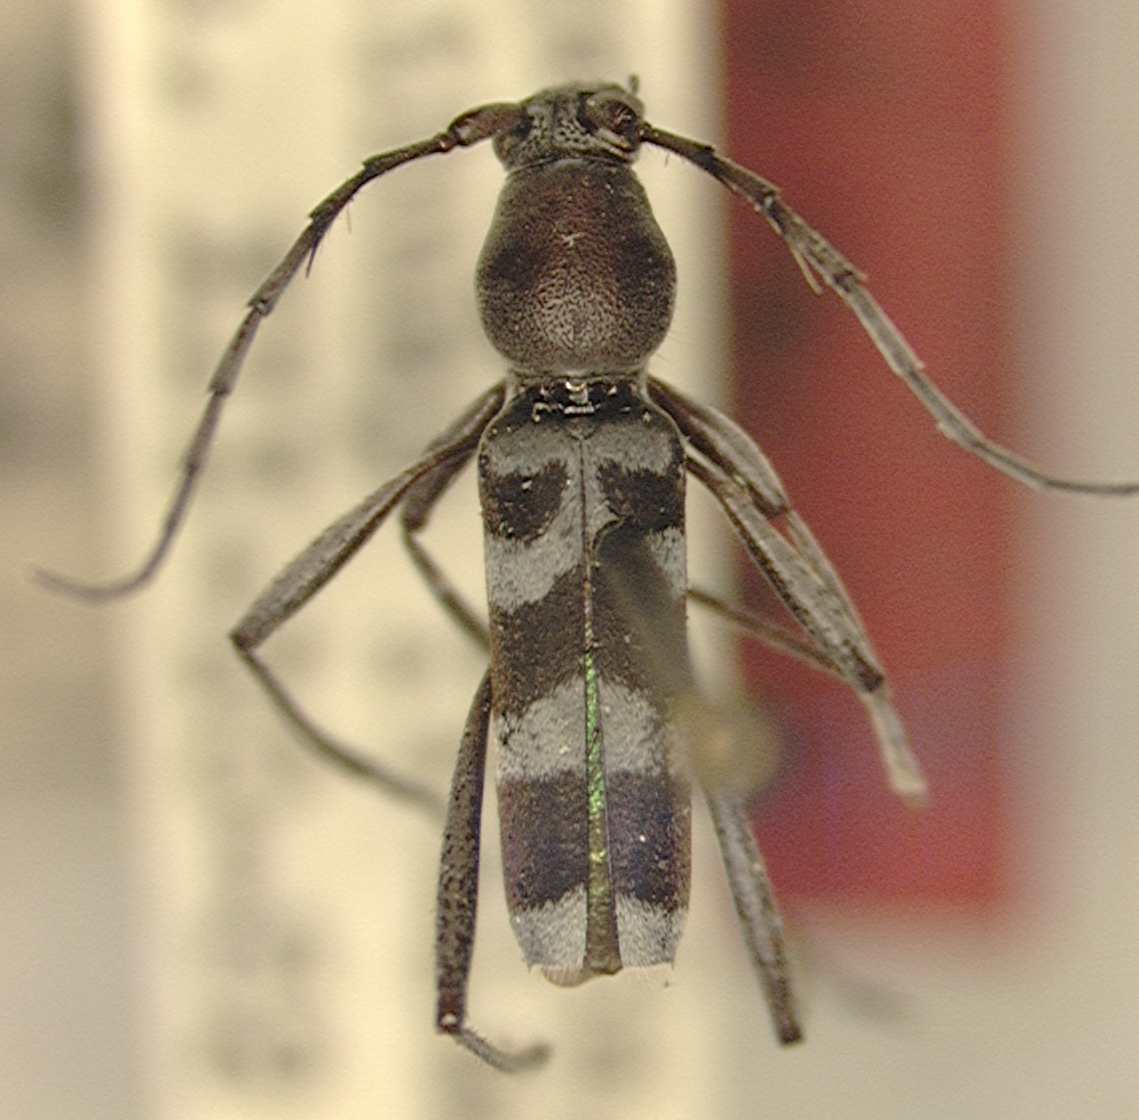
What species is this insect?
Demonax palauanus
